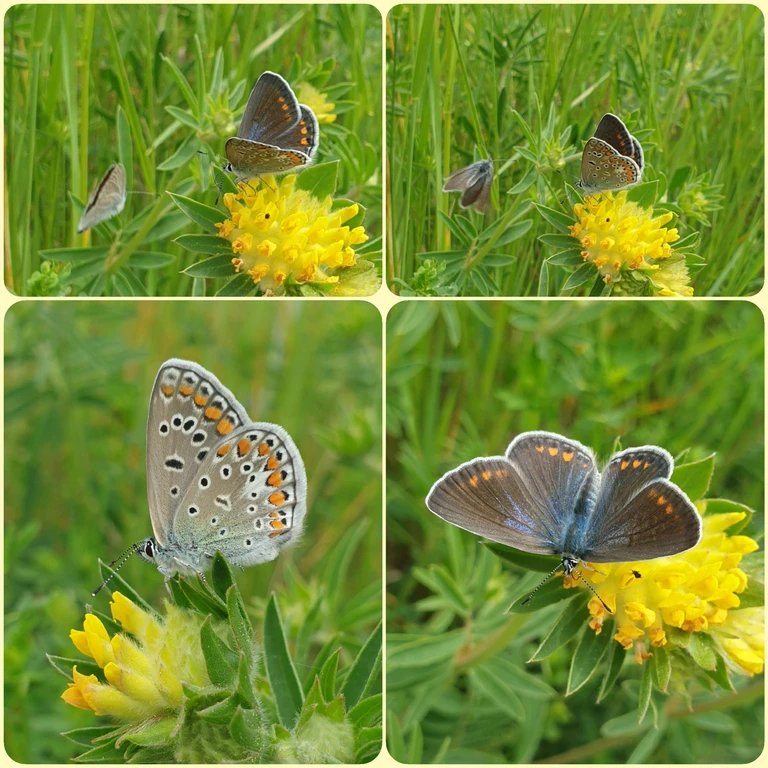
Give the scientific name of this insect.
Polyommatus icarus
